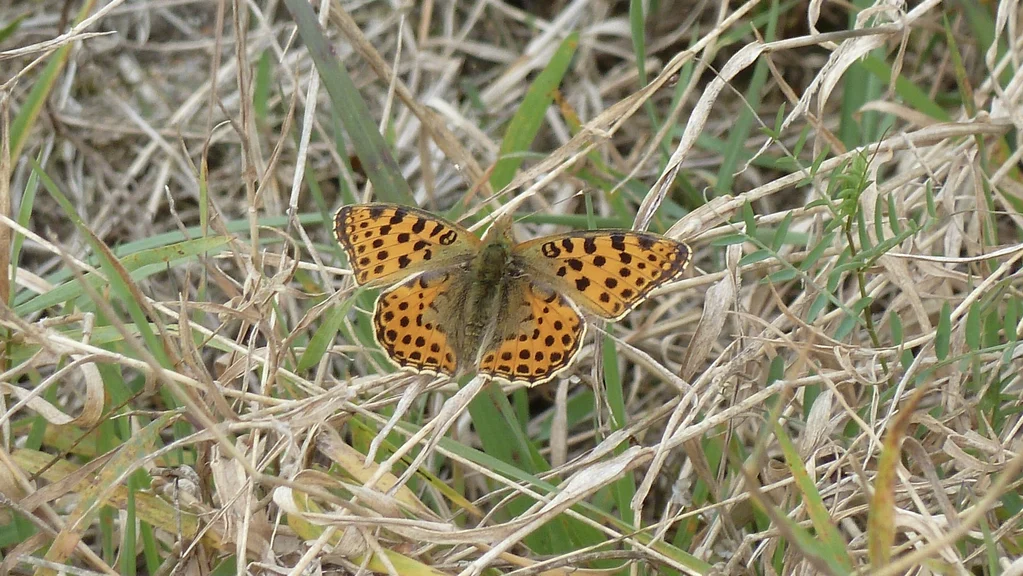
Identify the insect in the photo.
Issoria lathonia
